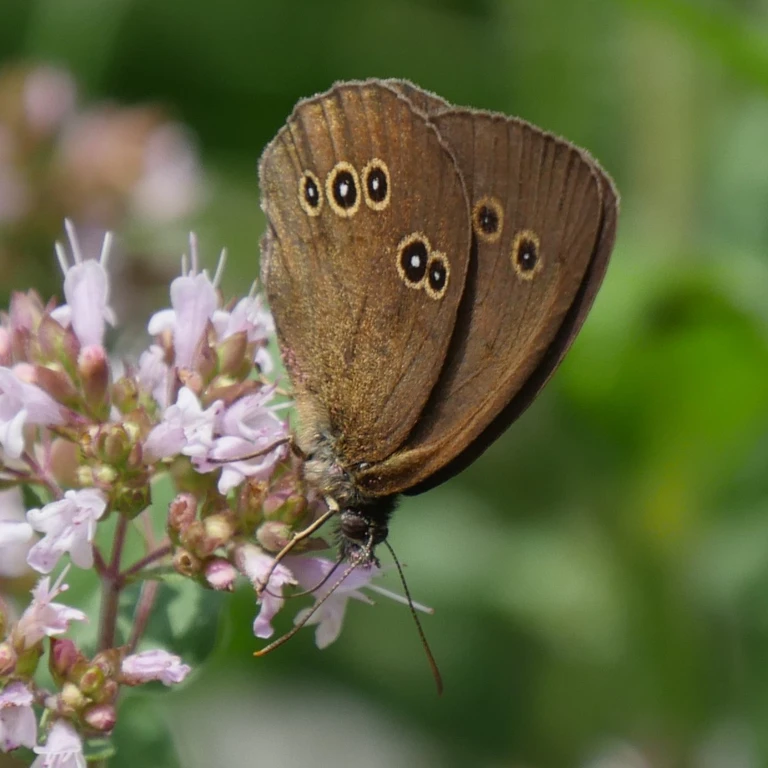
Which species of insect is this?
Aphantopus hyperantus
